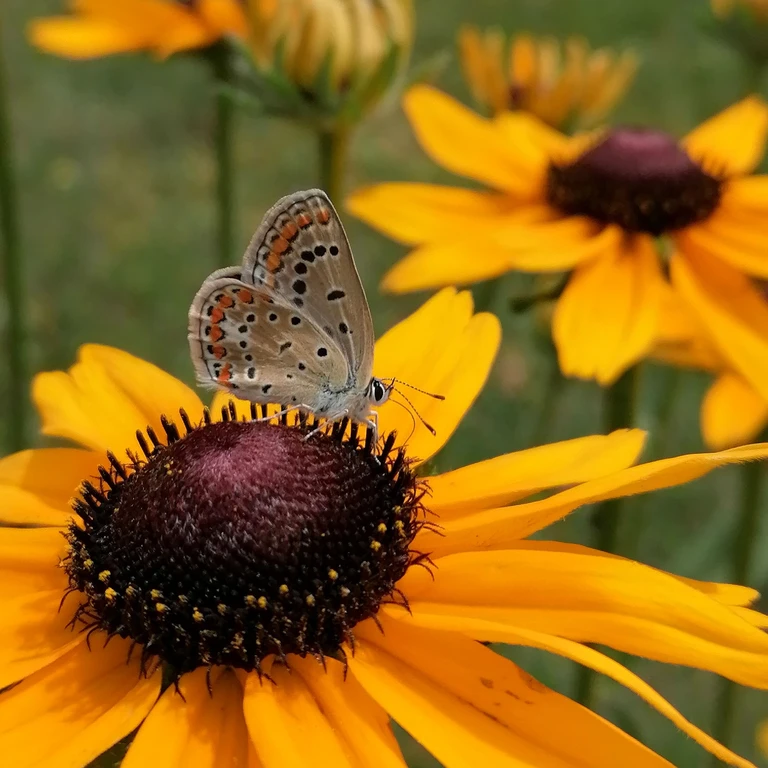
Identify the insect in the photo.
Polyommatus icarus
